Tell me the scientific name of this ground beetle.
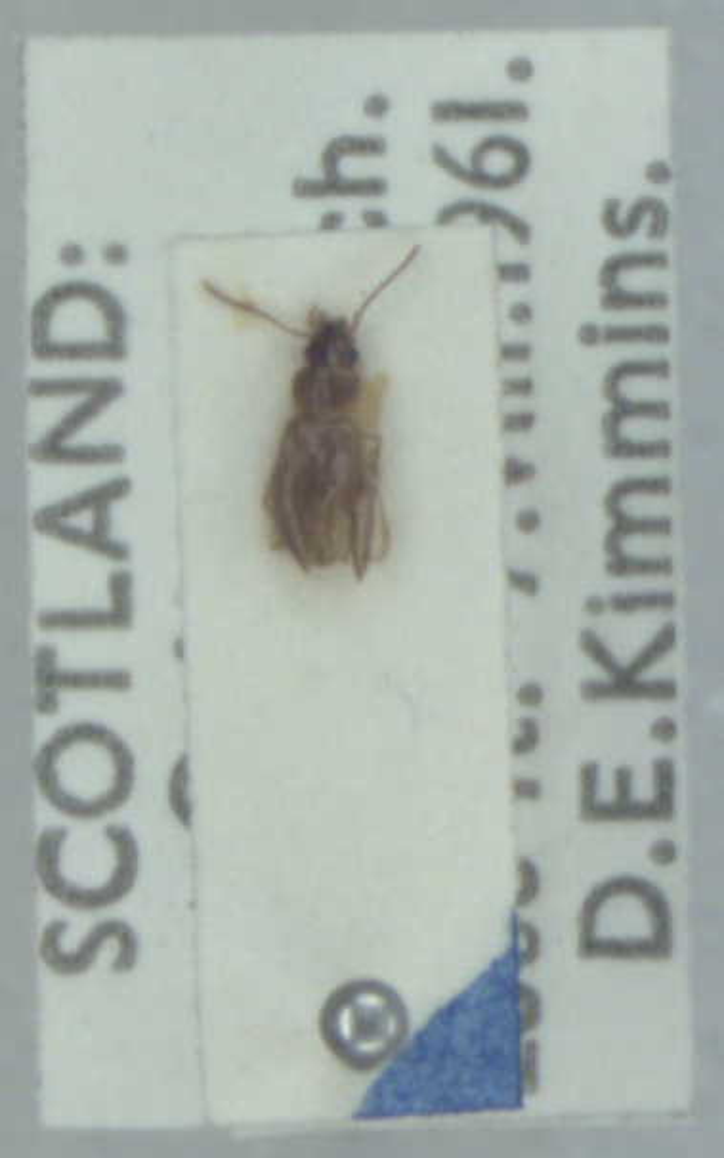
Trechus obtusus
